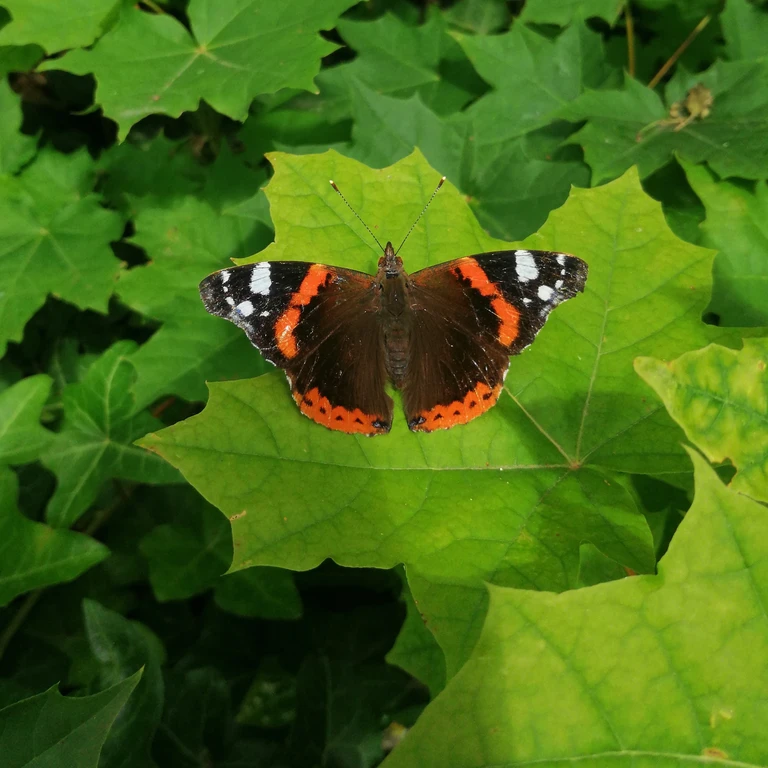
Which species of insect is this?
Vanessa atalanta
